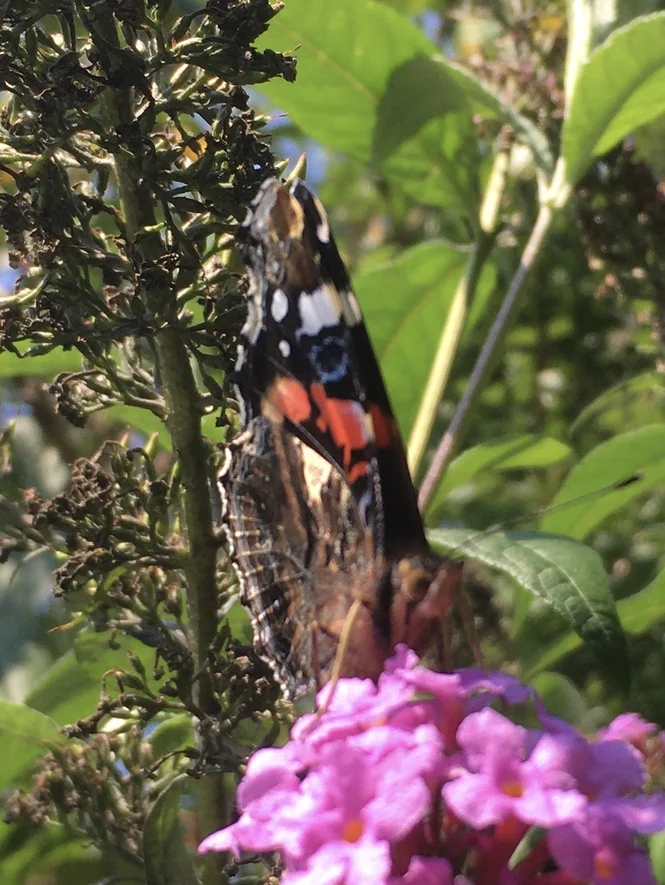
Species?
Vanessa atalanta
